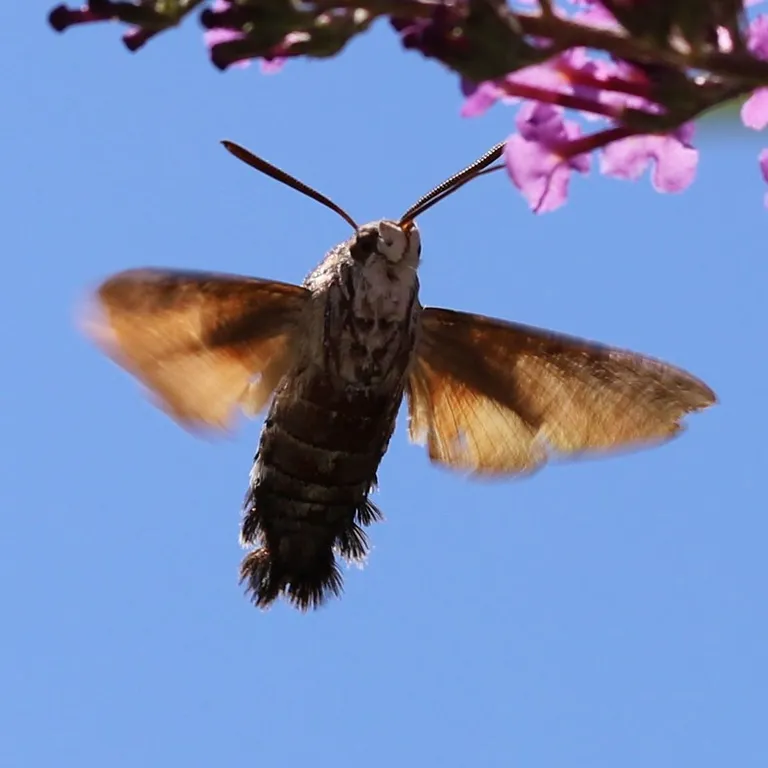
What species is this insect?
Macroglossum stellatarum
